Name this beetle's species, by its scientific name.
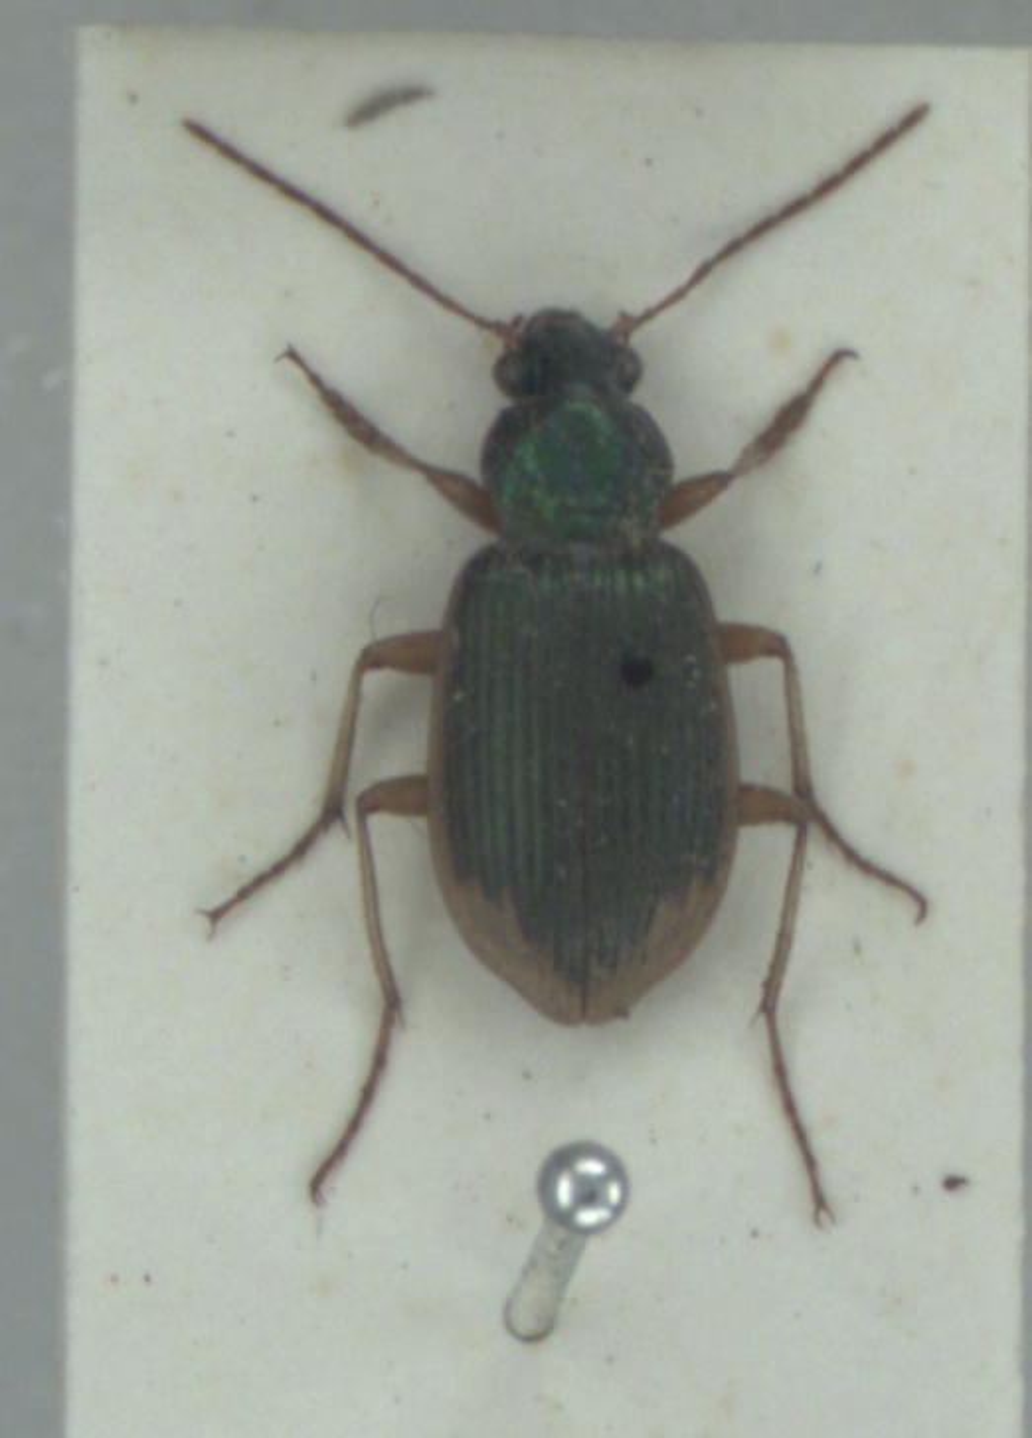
Chlaenius vestitus
